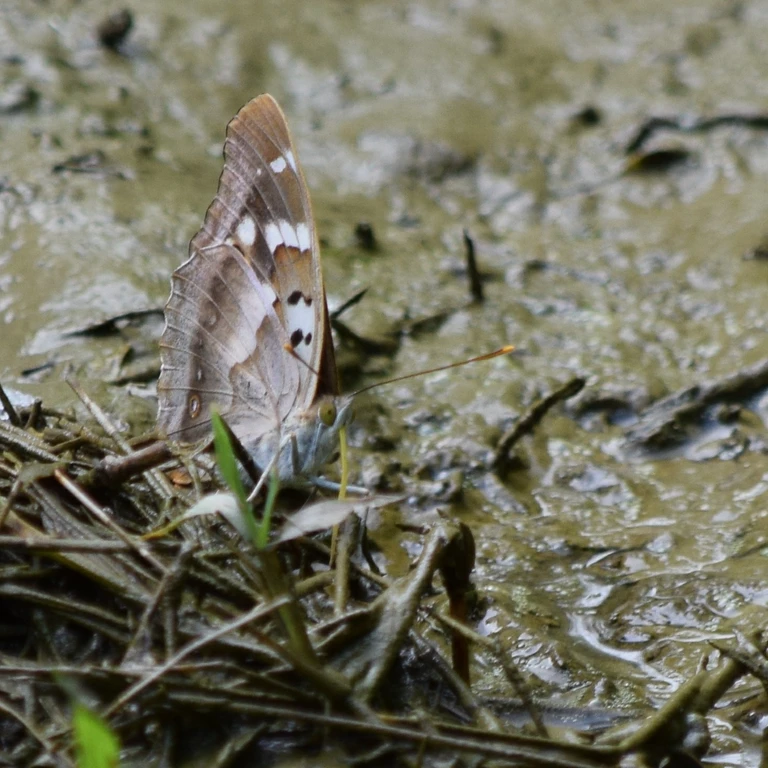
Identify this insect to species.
Apatura ilia
